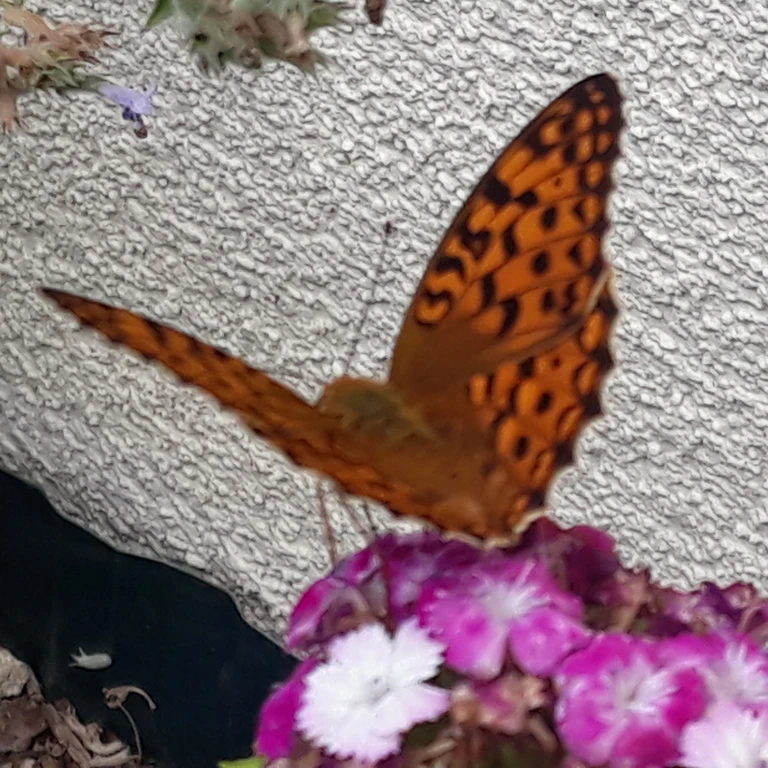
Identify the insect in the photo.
Fabriciana adippe
